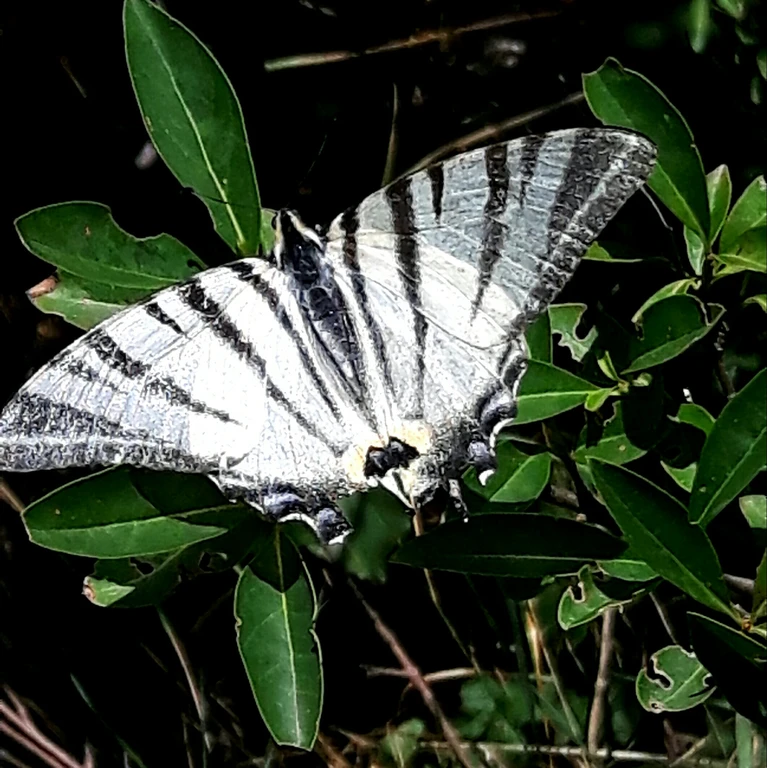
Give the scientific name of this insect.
Iphiclides podalirius
